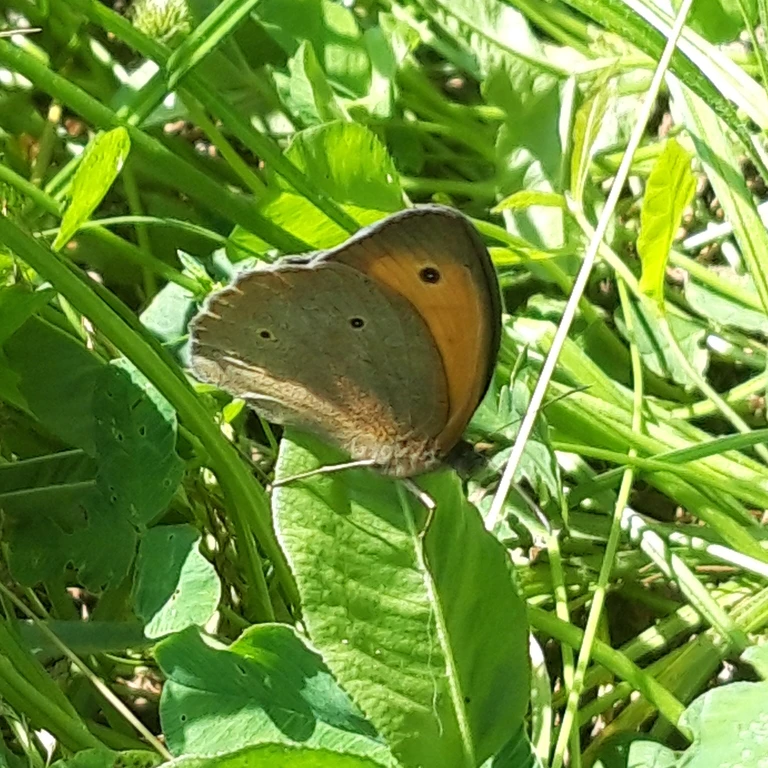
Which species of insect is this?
Maniola jurtina
